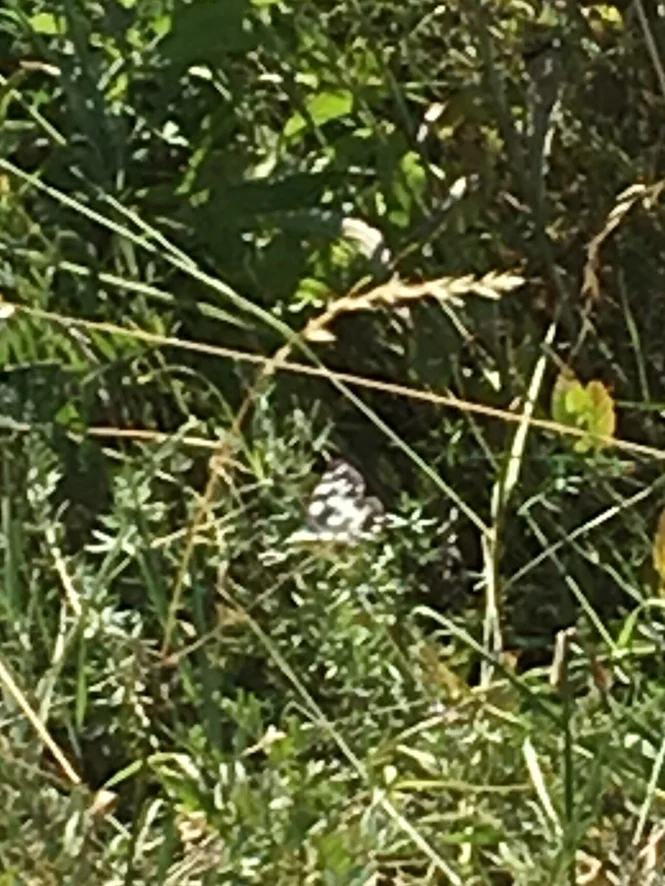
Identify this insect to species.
Melanargia galathea
